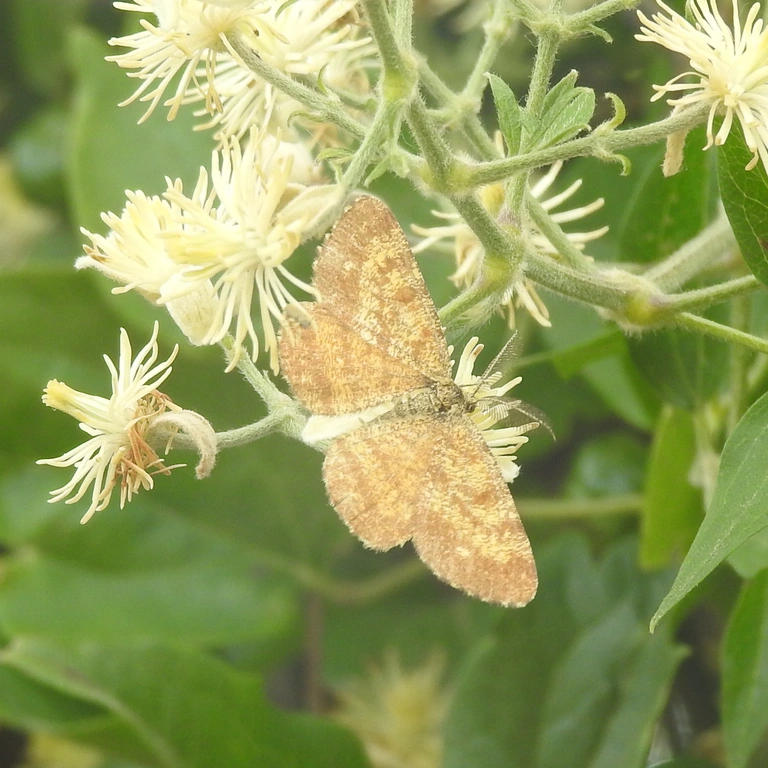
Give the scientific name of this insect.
Ematurga atomaria
